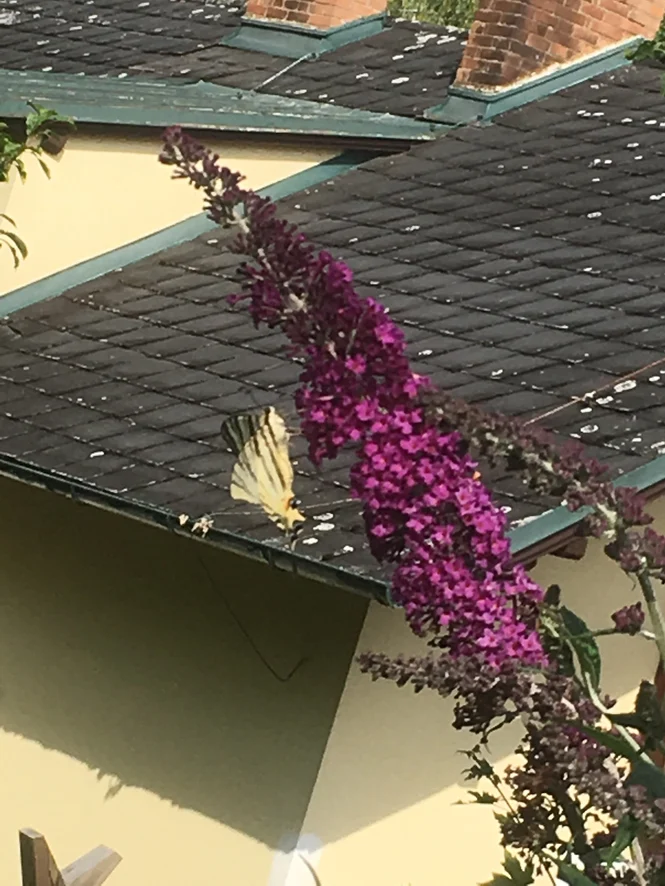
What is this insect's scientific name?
Iphiclides podalirius
